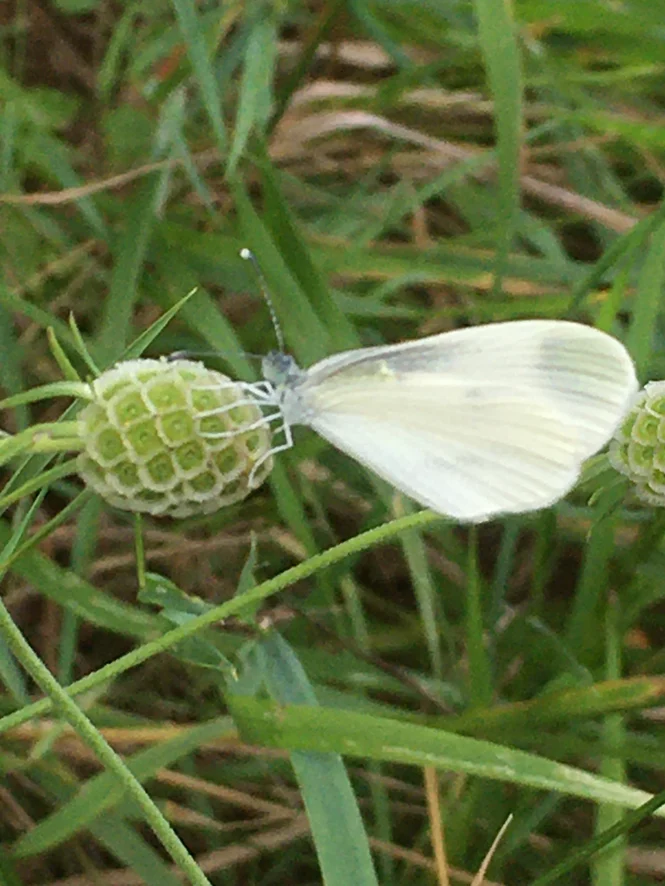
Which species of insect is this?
Leptidea sinapis/juvernica
